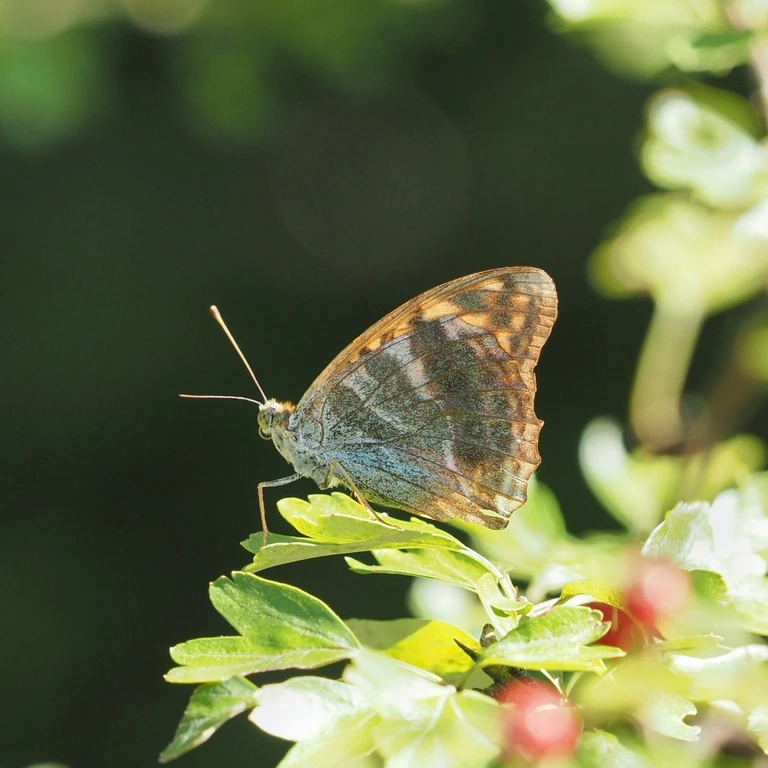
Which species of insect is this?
Argynnis paphia
